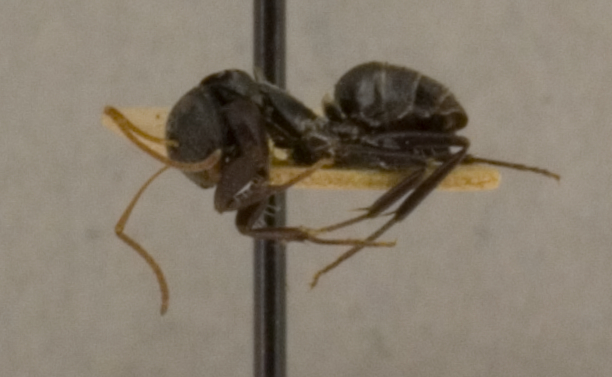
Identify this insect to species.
Camponotus christophei
